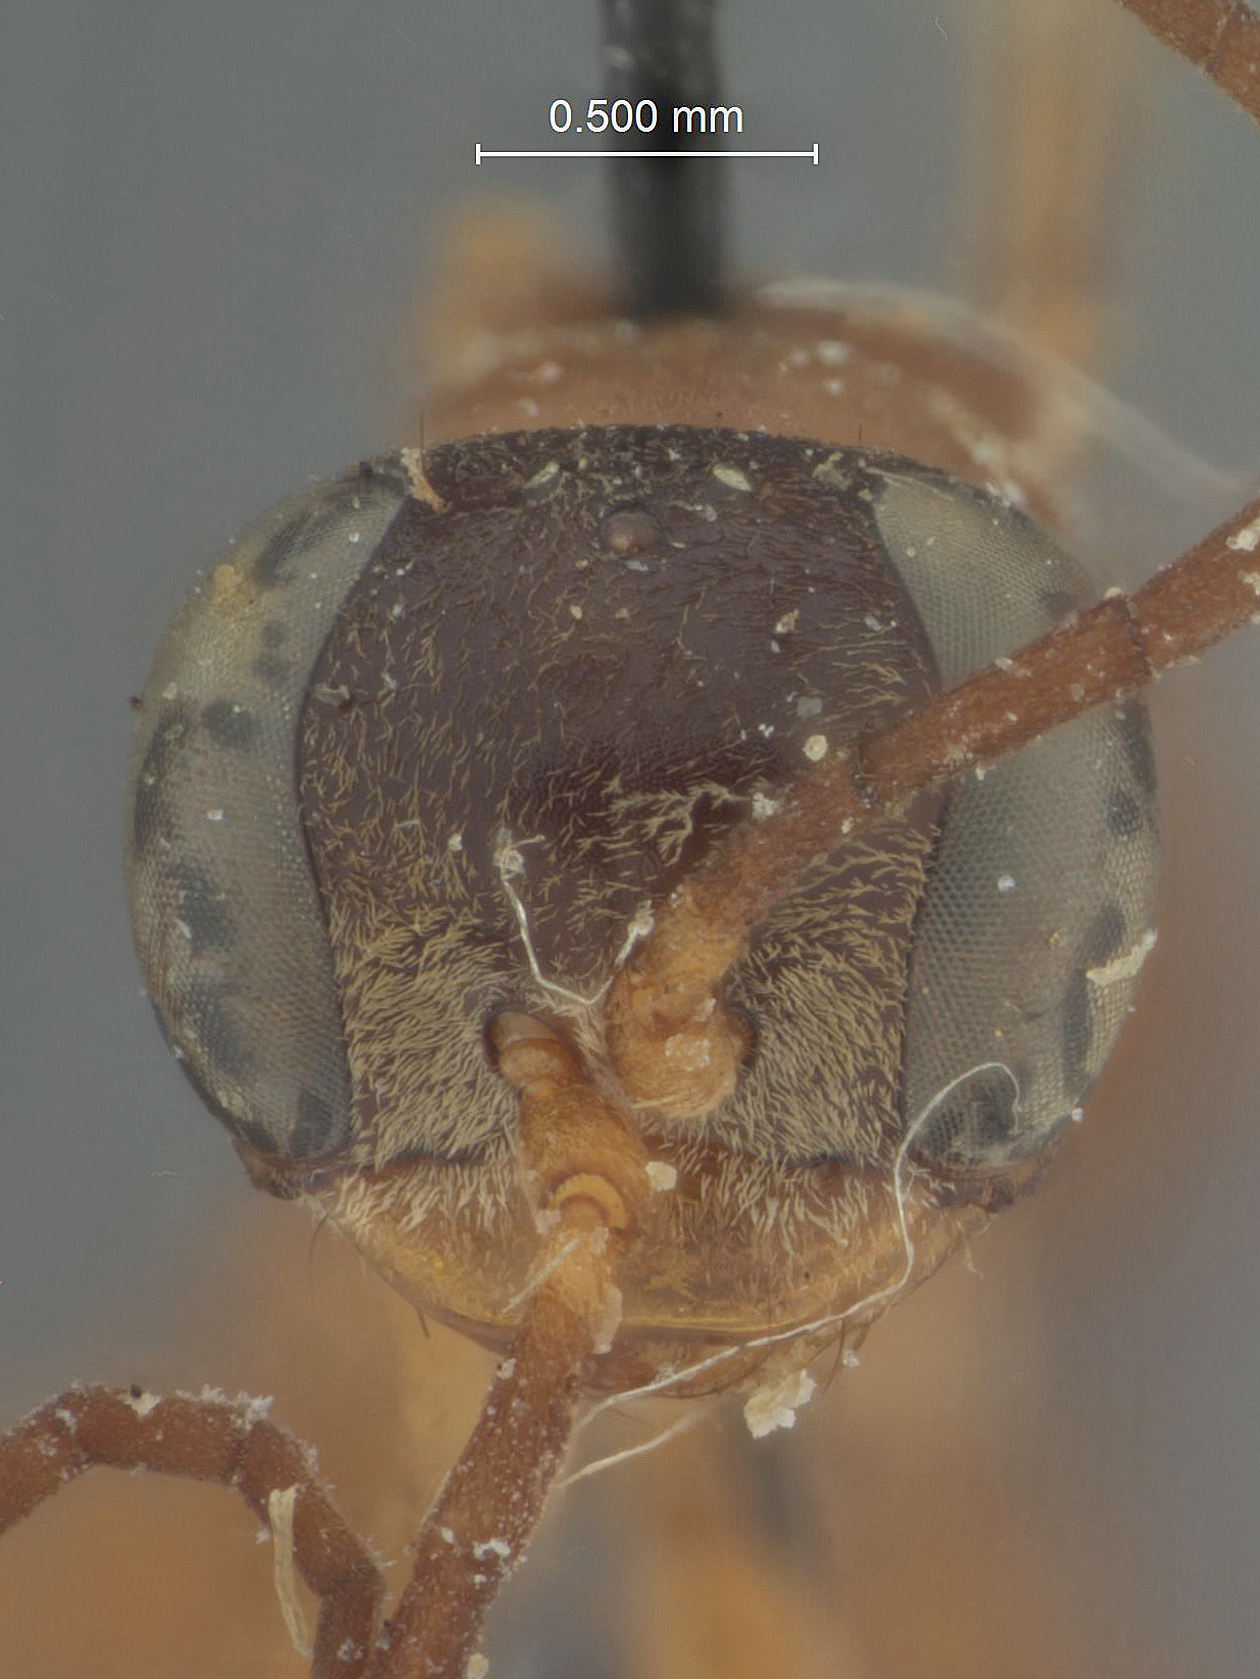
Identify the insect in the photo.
Aporinellus rufus
